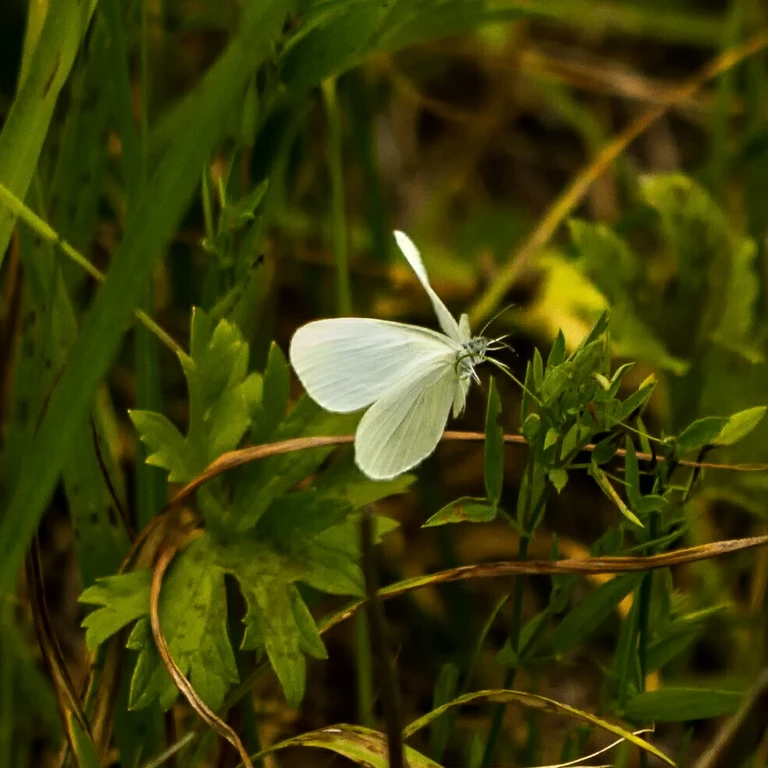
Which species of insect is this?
Leptidea sinapis/juvernica
